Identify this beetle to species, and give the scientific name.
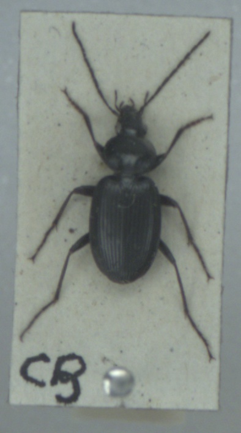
Agonum emarginatum
